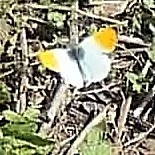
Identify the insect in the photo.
Anthocharis cardamines
